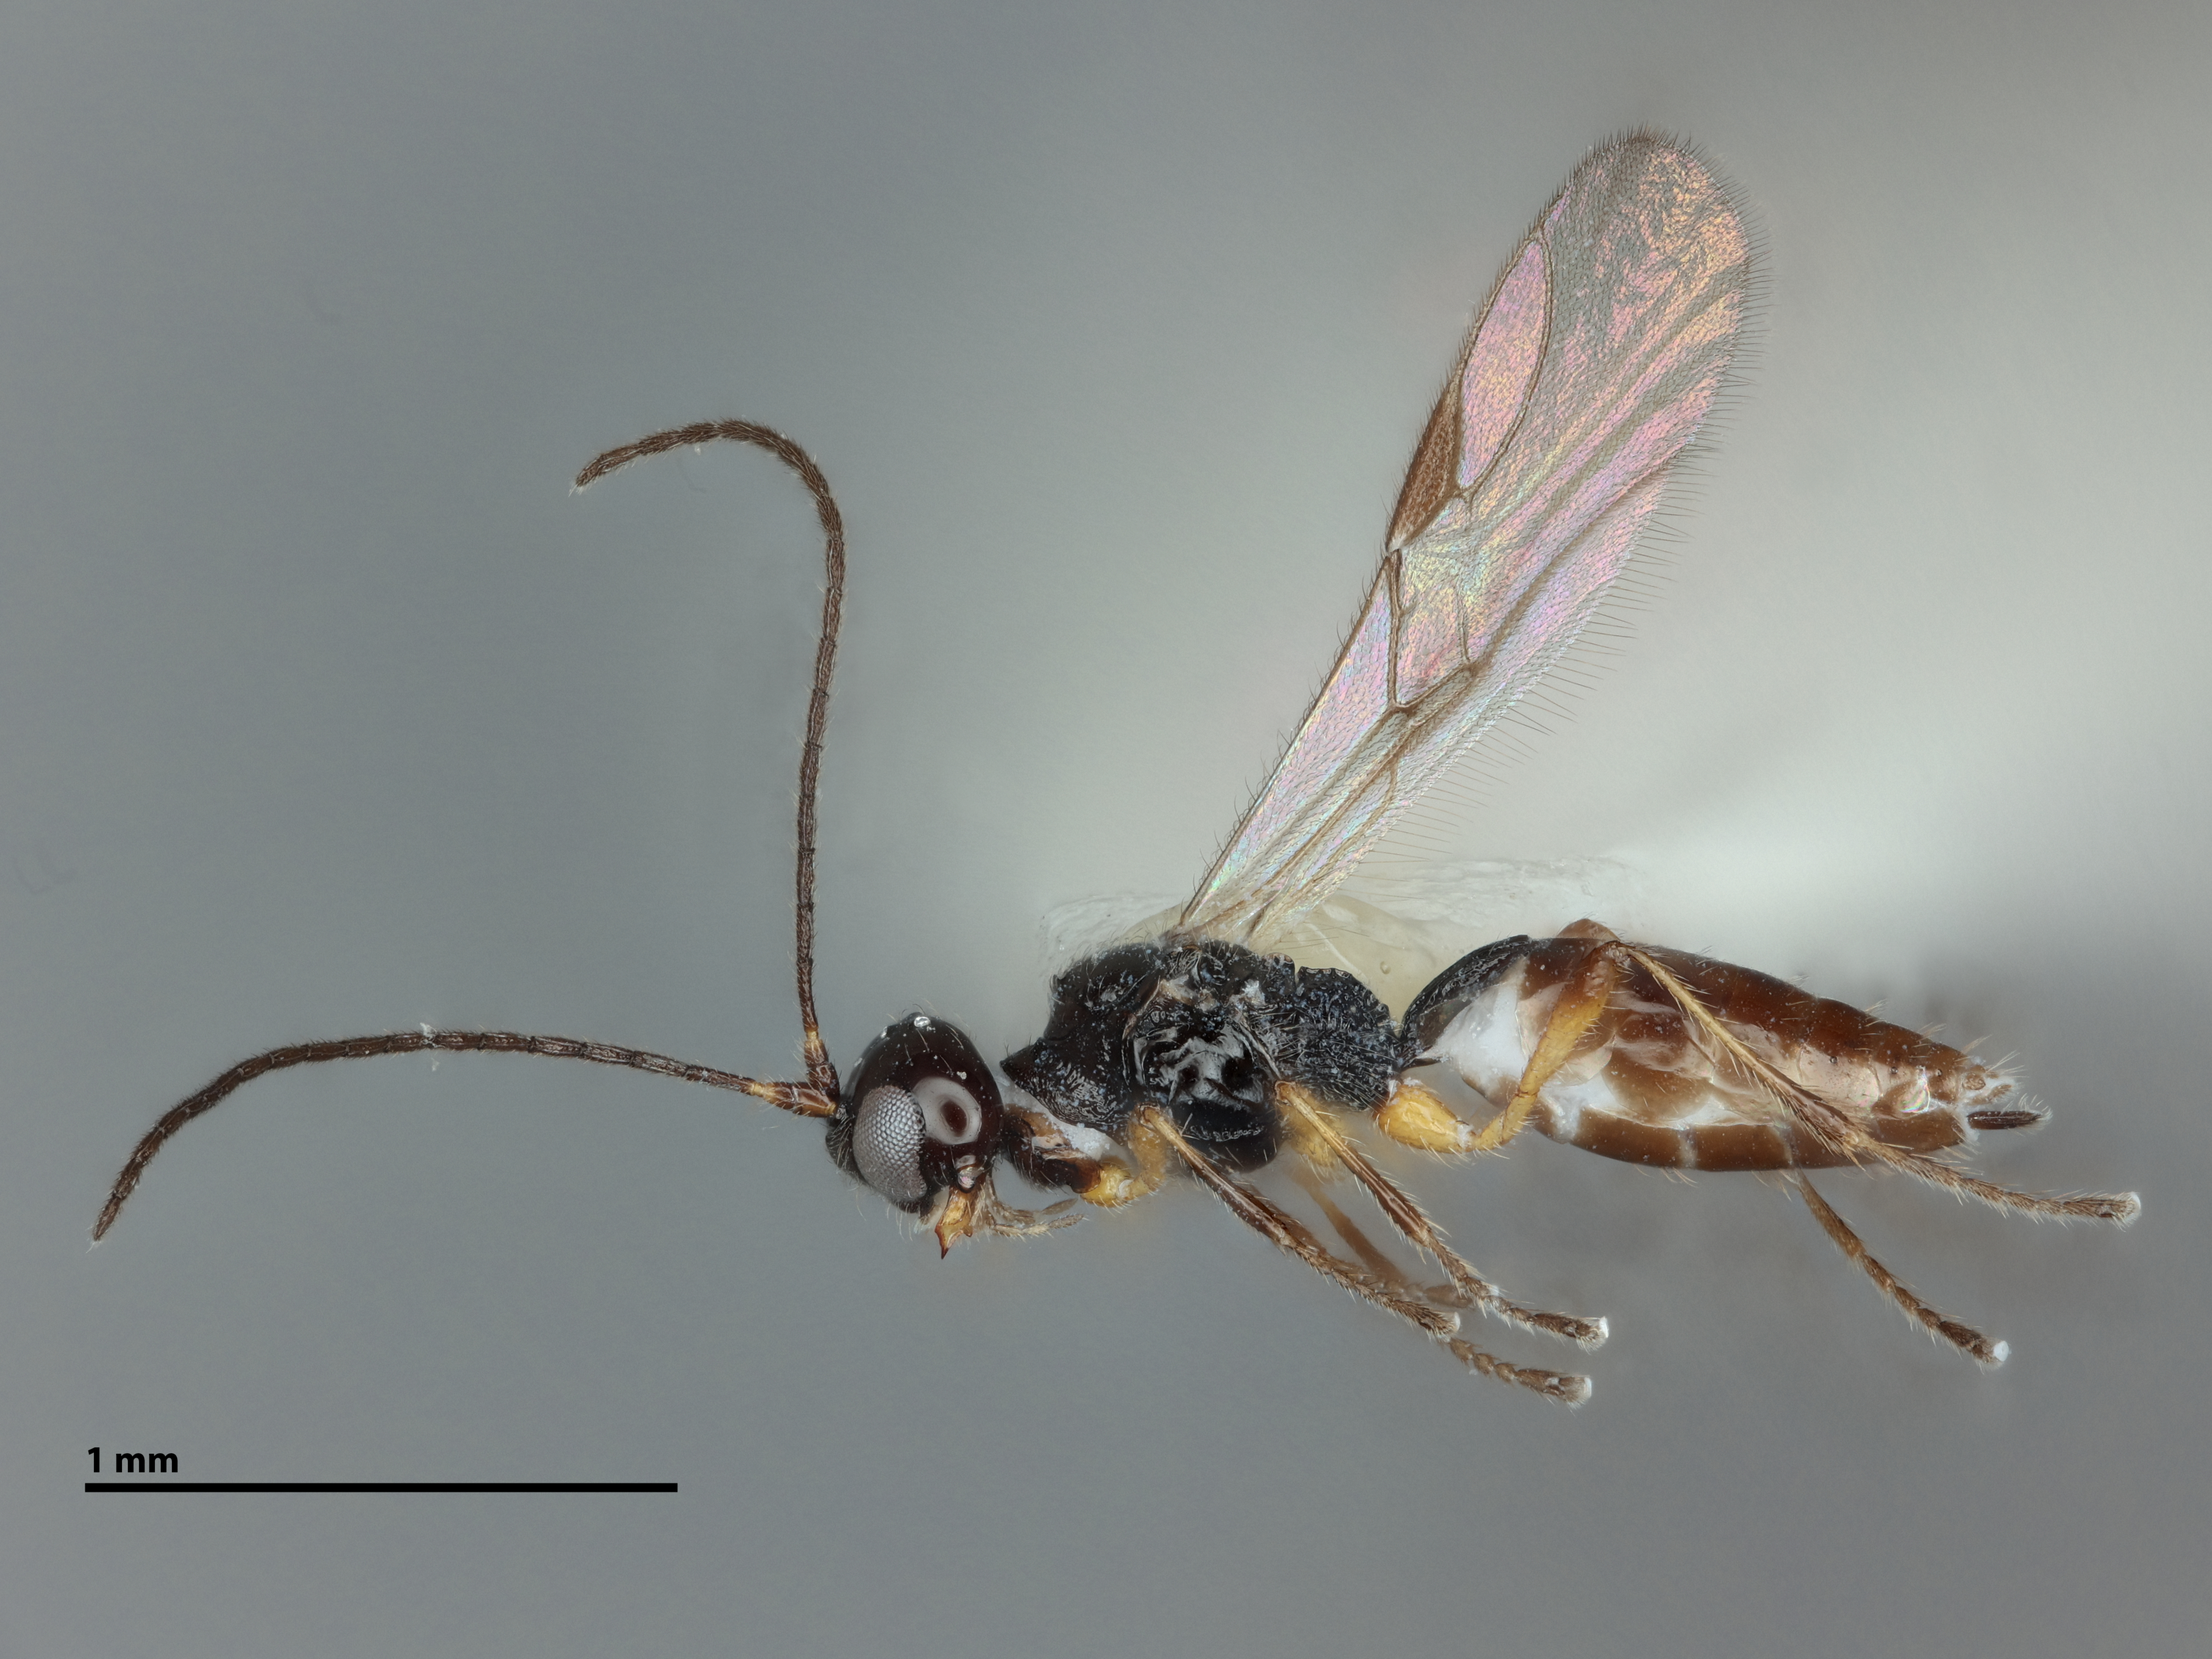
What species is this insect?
Chaenusa whartoni
